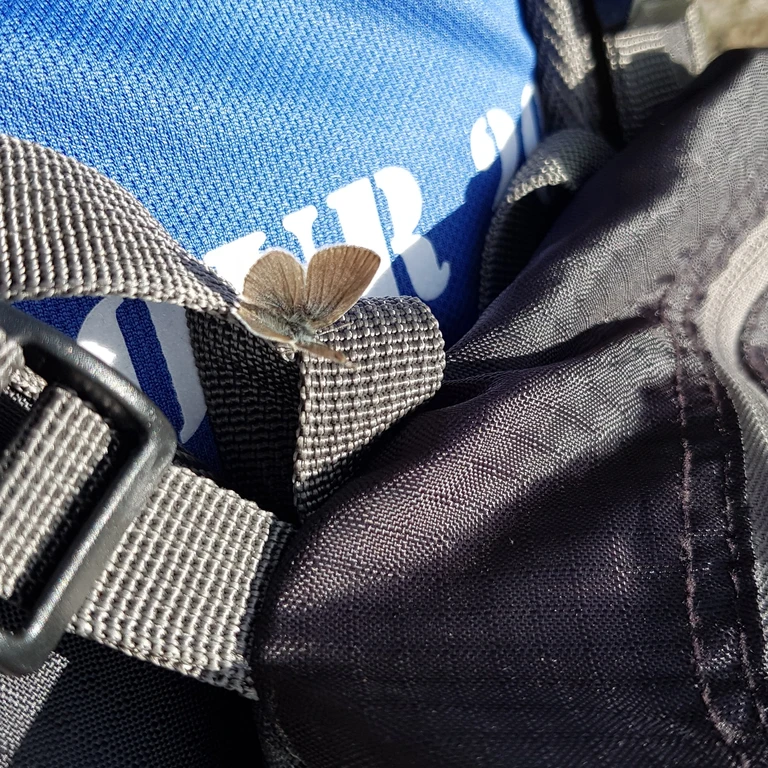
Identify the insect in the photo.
Cupido minimus
